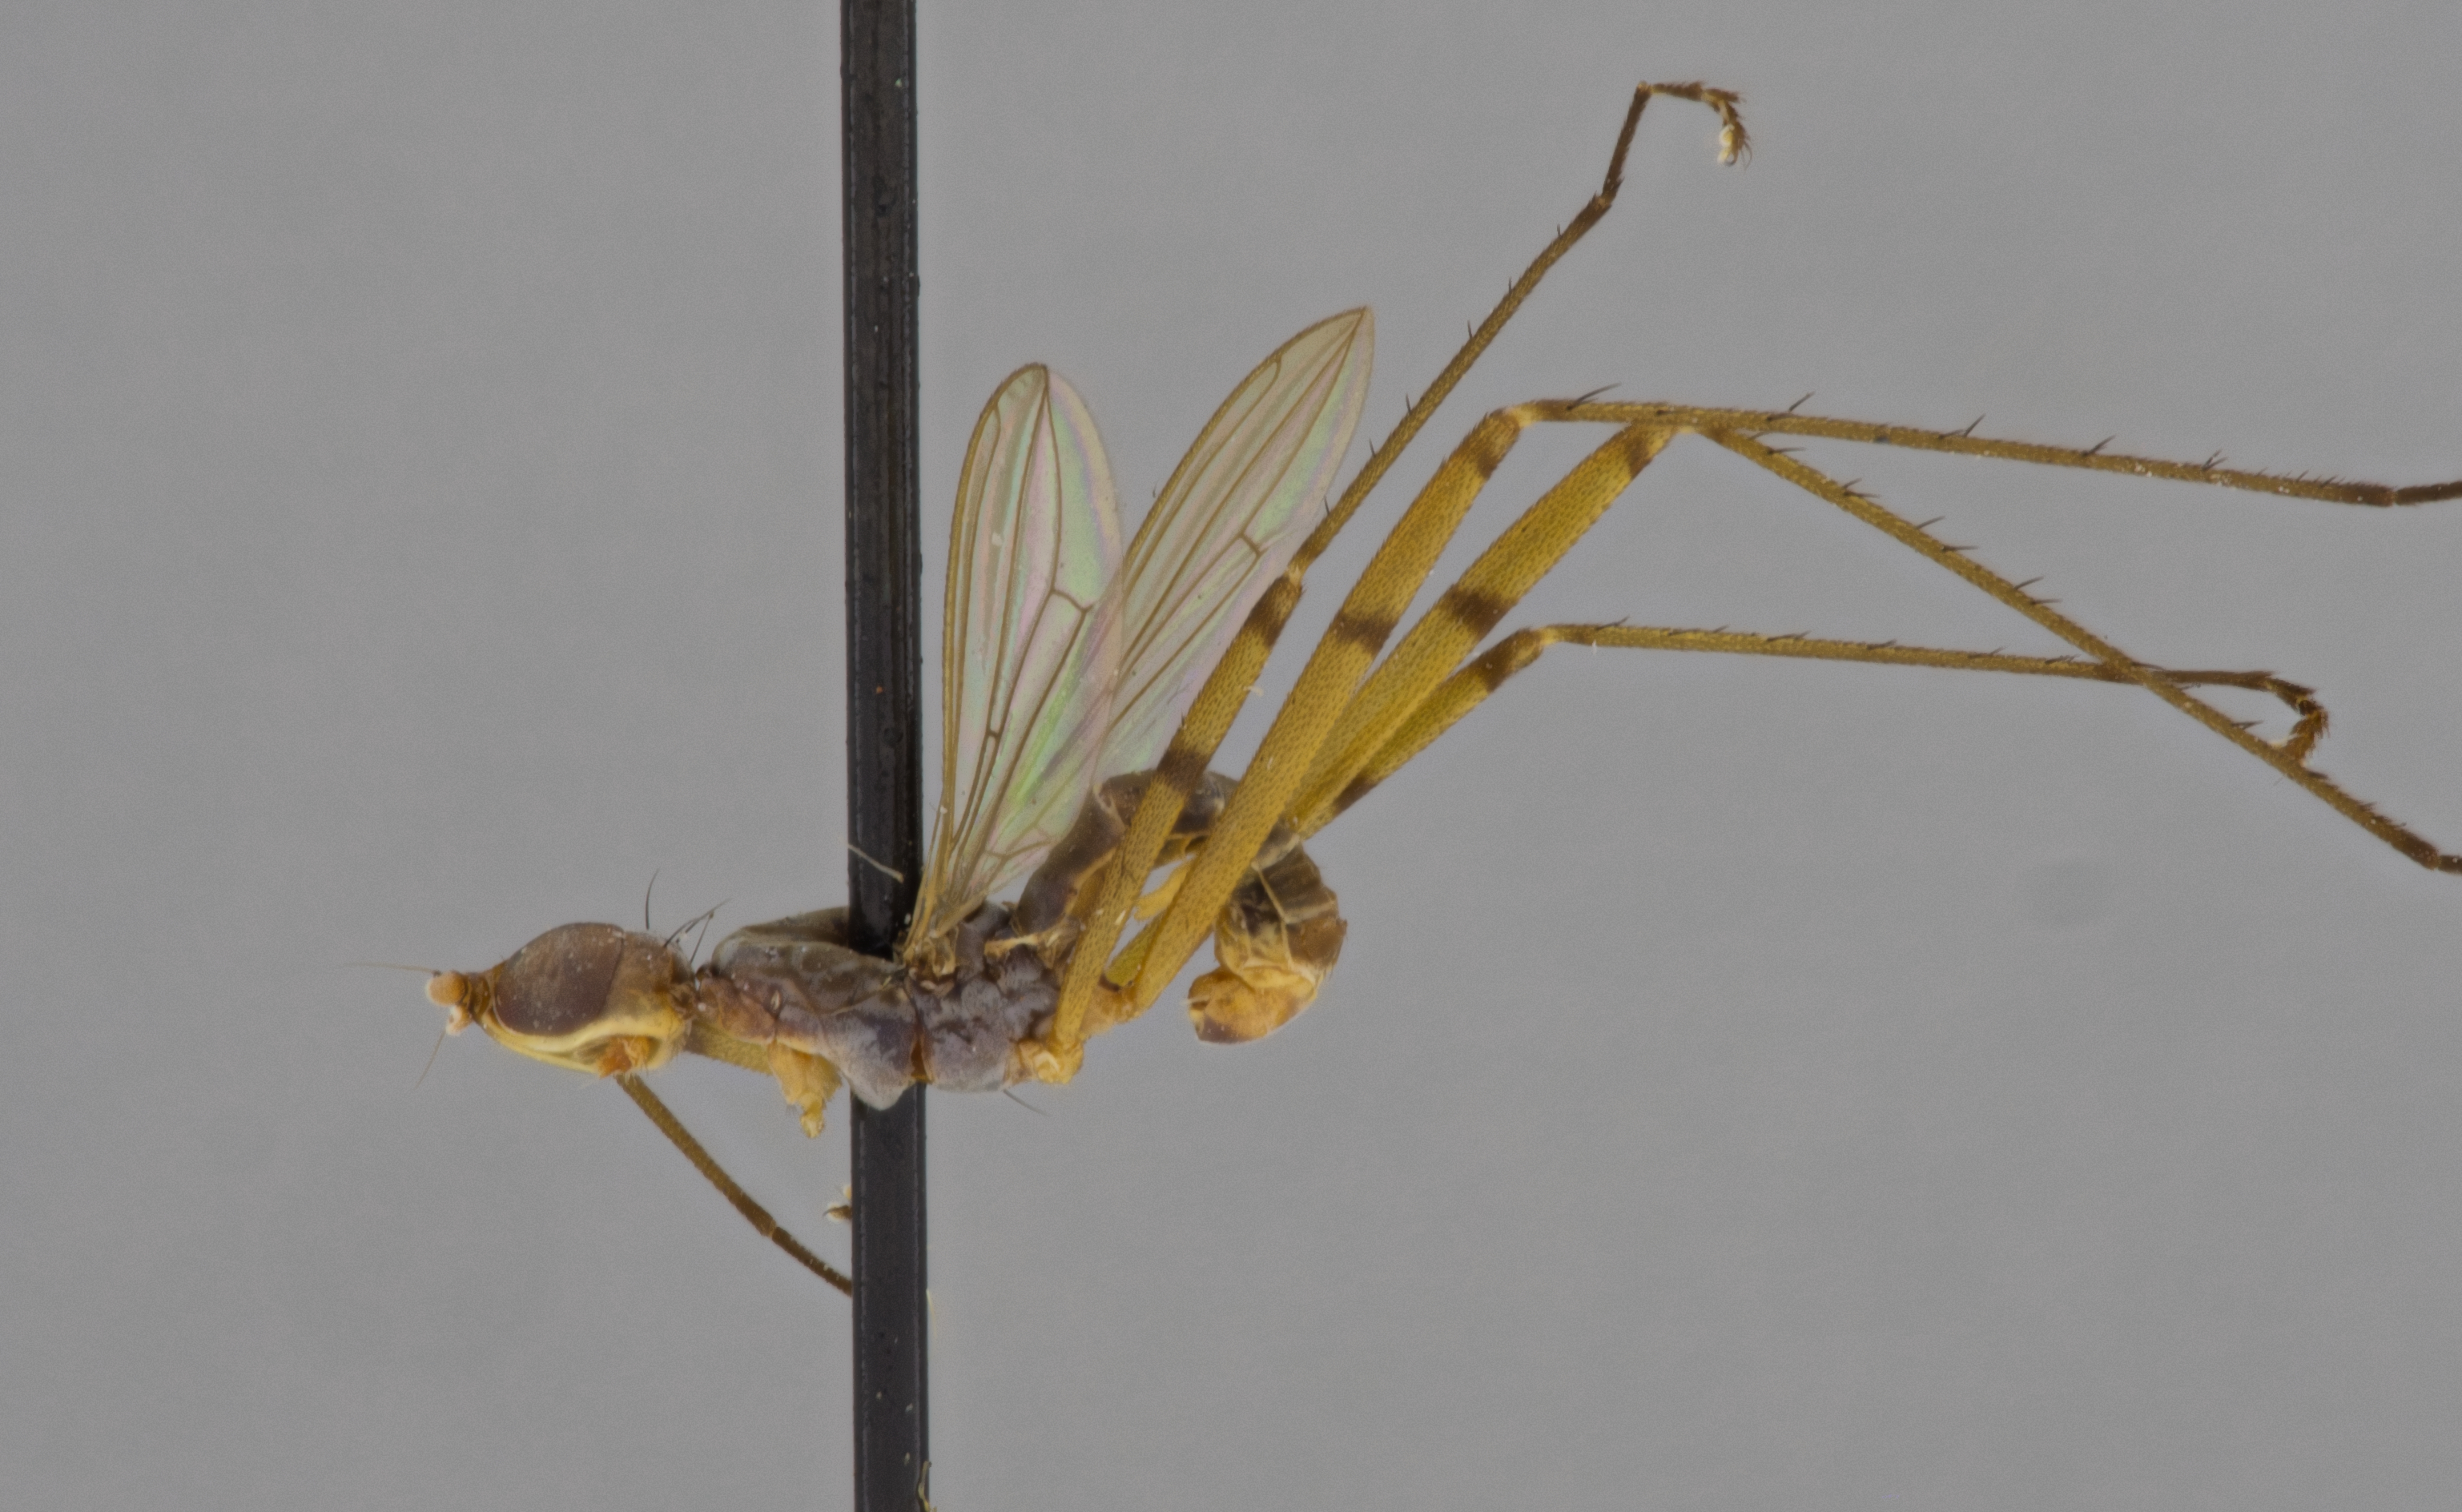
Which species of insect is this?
Micropeza distenta
